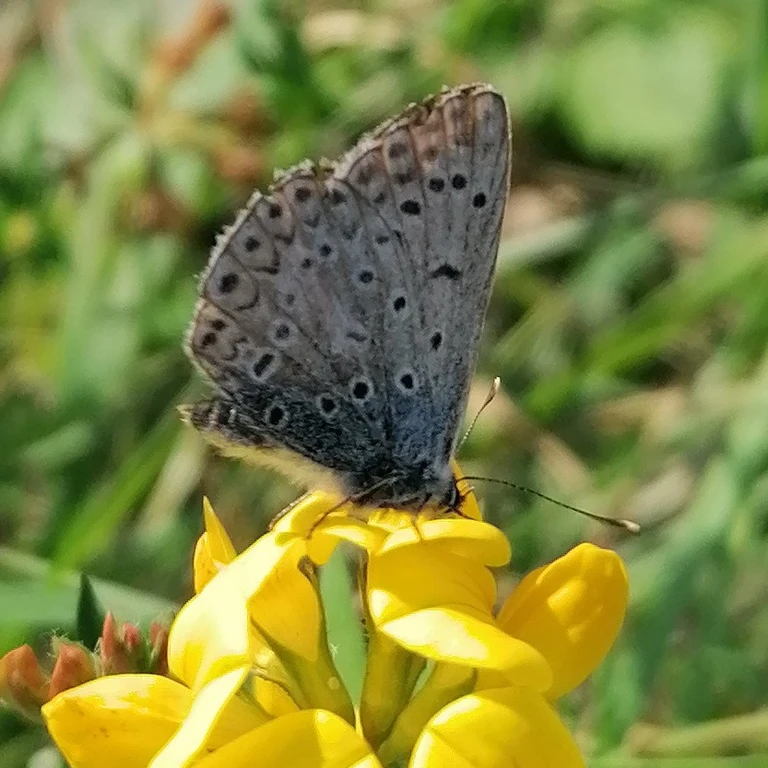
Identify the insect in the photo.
Polyommatus icarus
